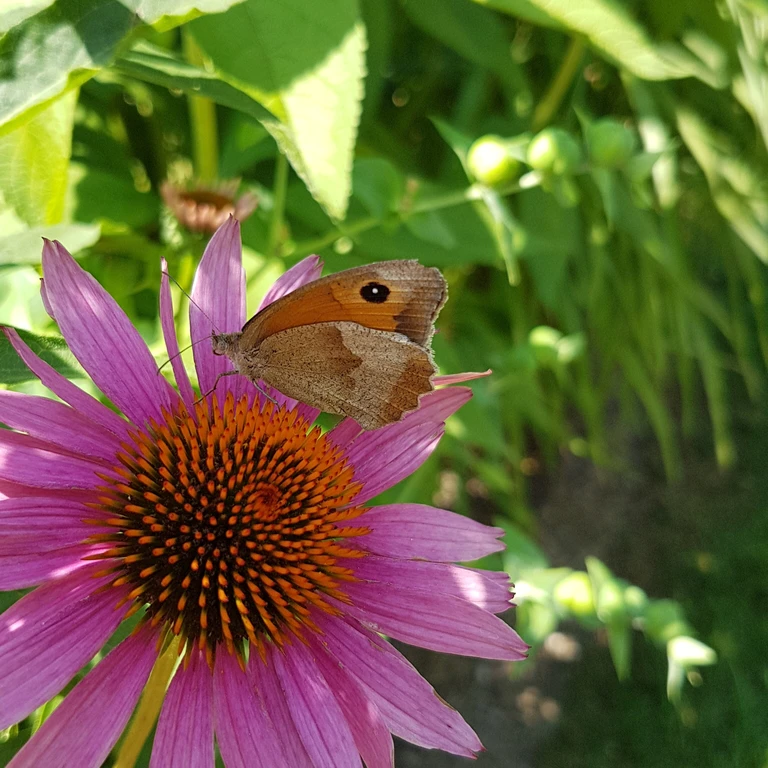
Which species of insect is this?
Maniola jurtina
